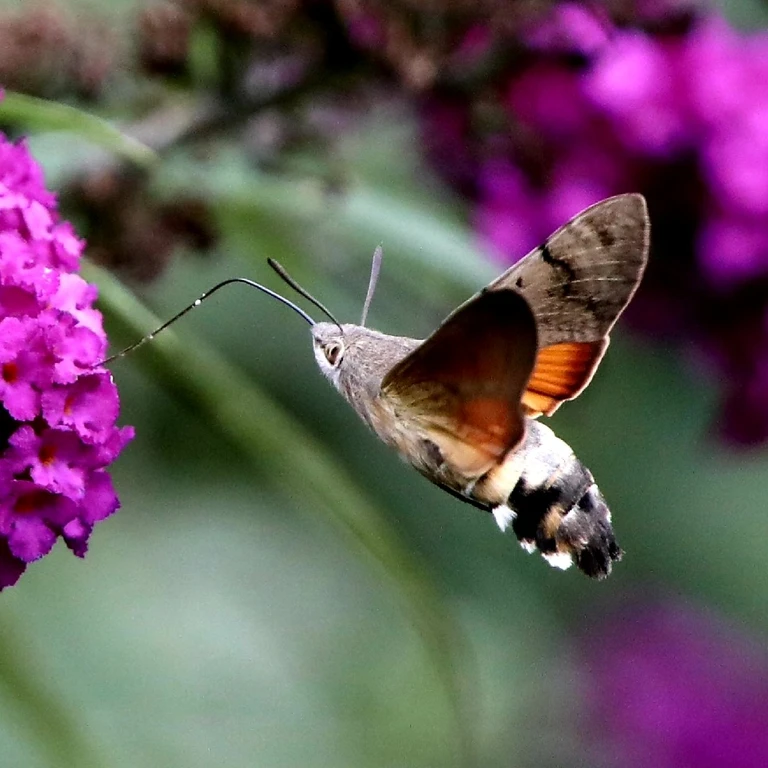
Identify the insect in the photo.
Macroglossum stellatarum
